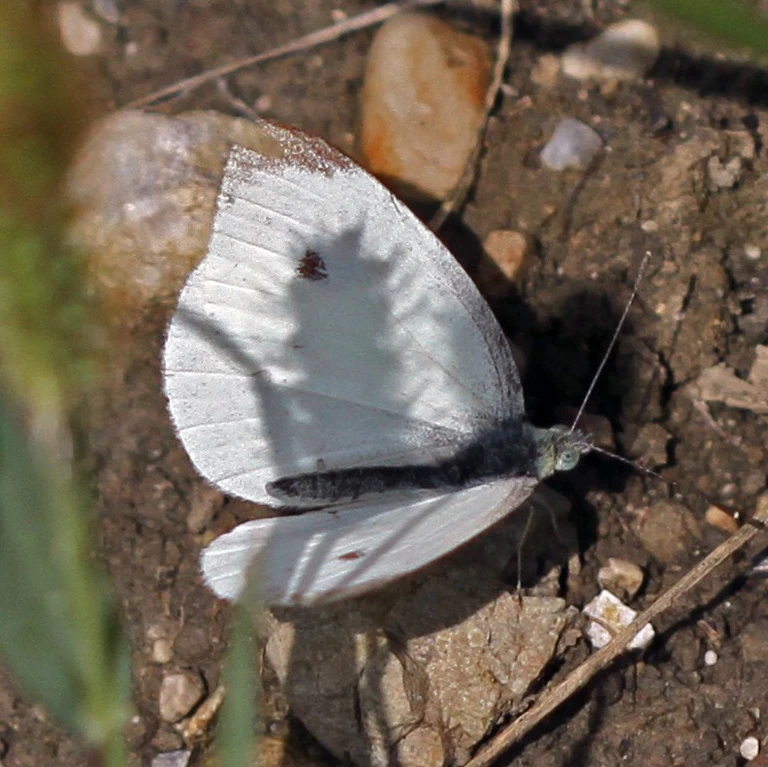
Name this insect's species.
Pieris rapae
